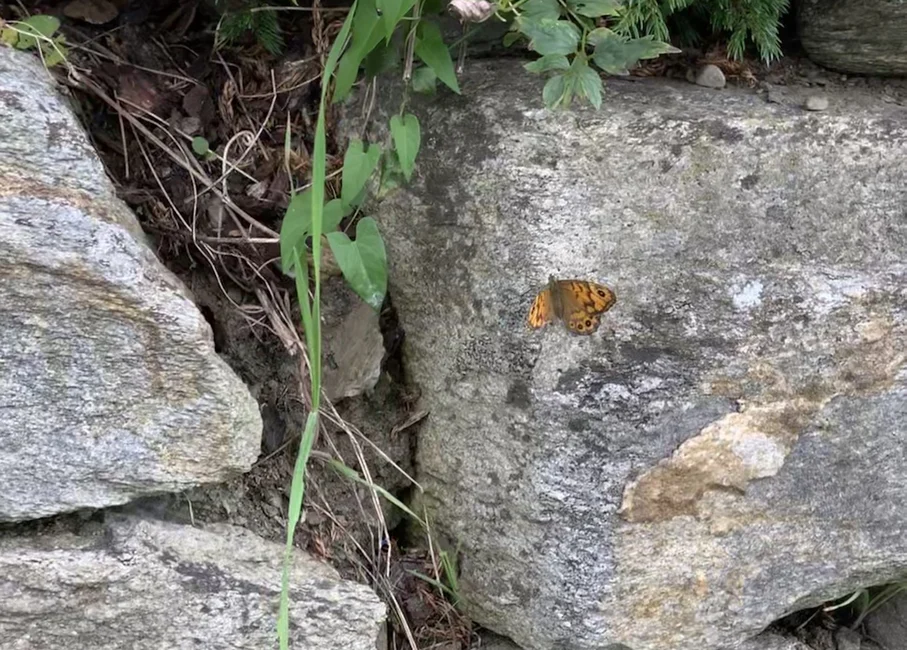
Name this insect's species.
Lasiommata megera (also Pararge megera)
